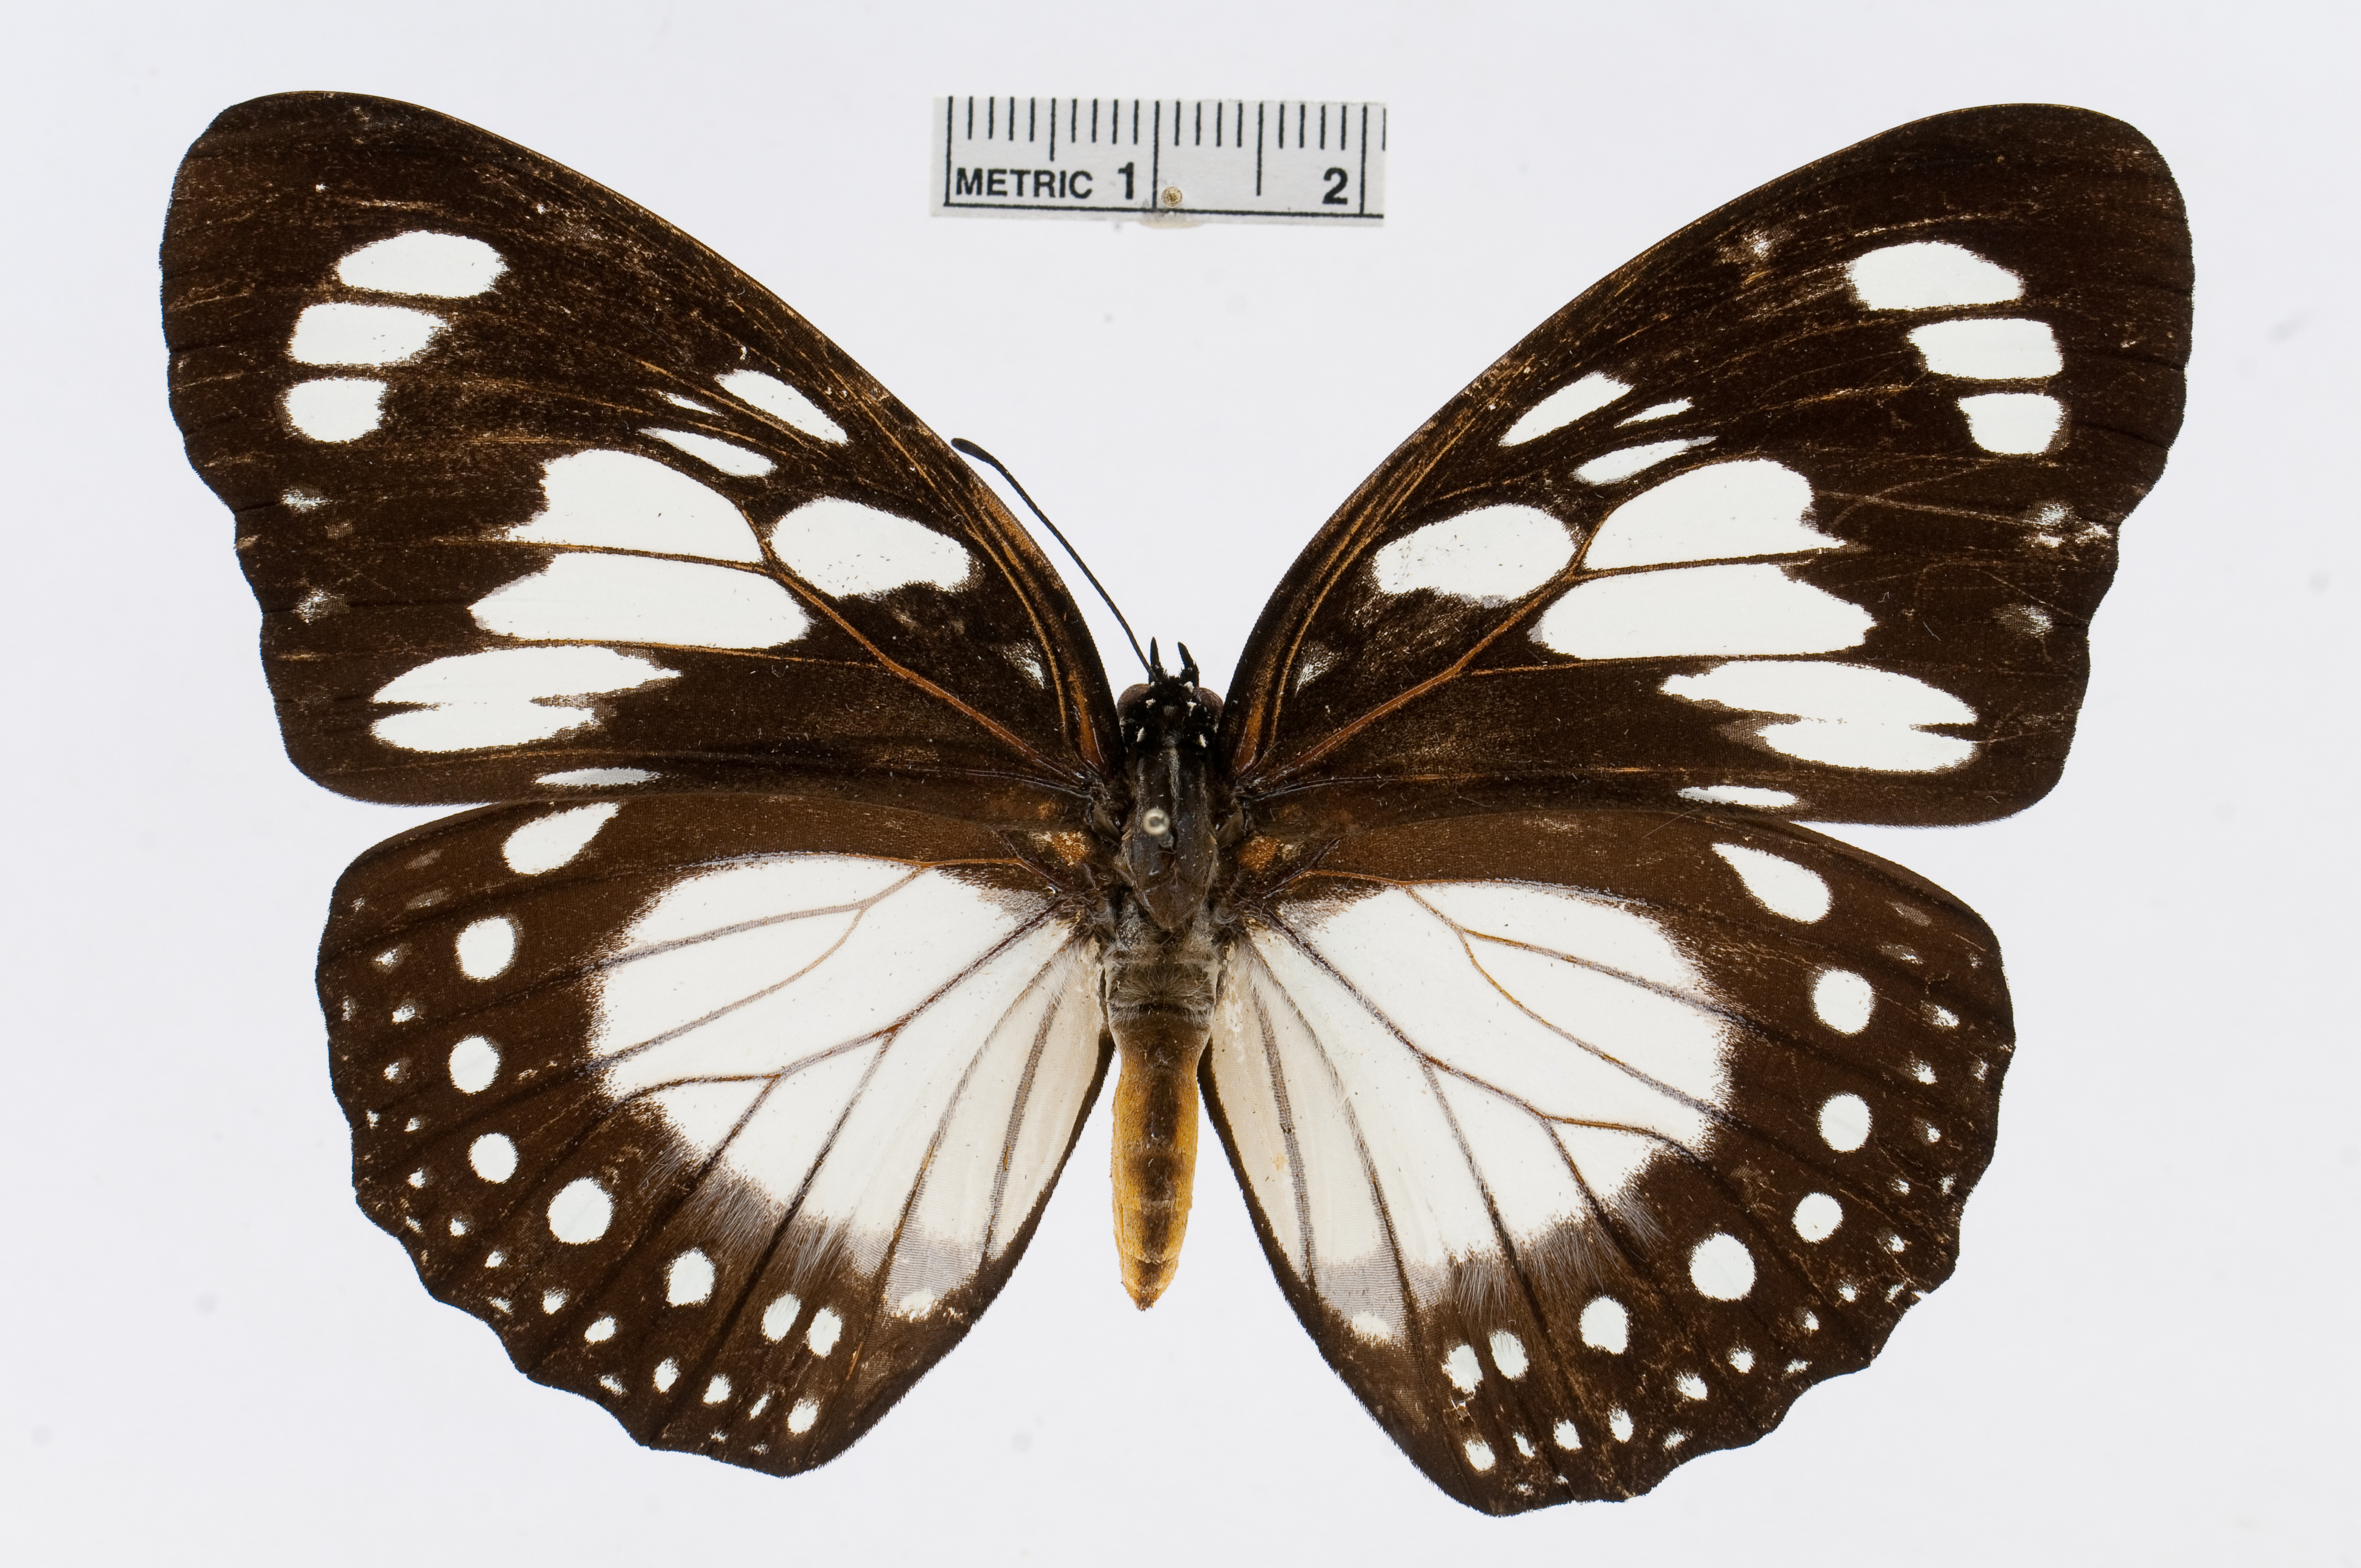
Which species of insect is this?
Euxanthe wakefieldi
